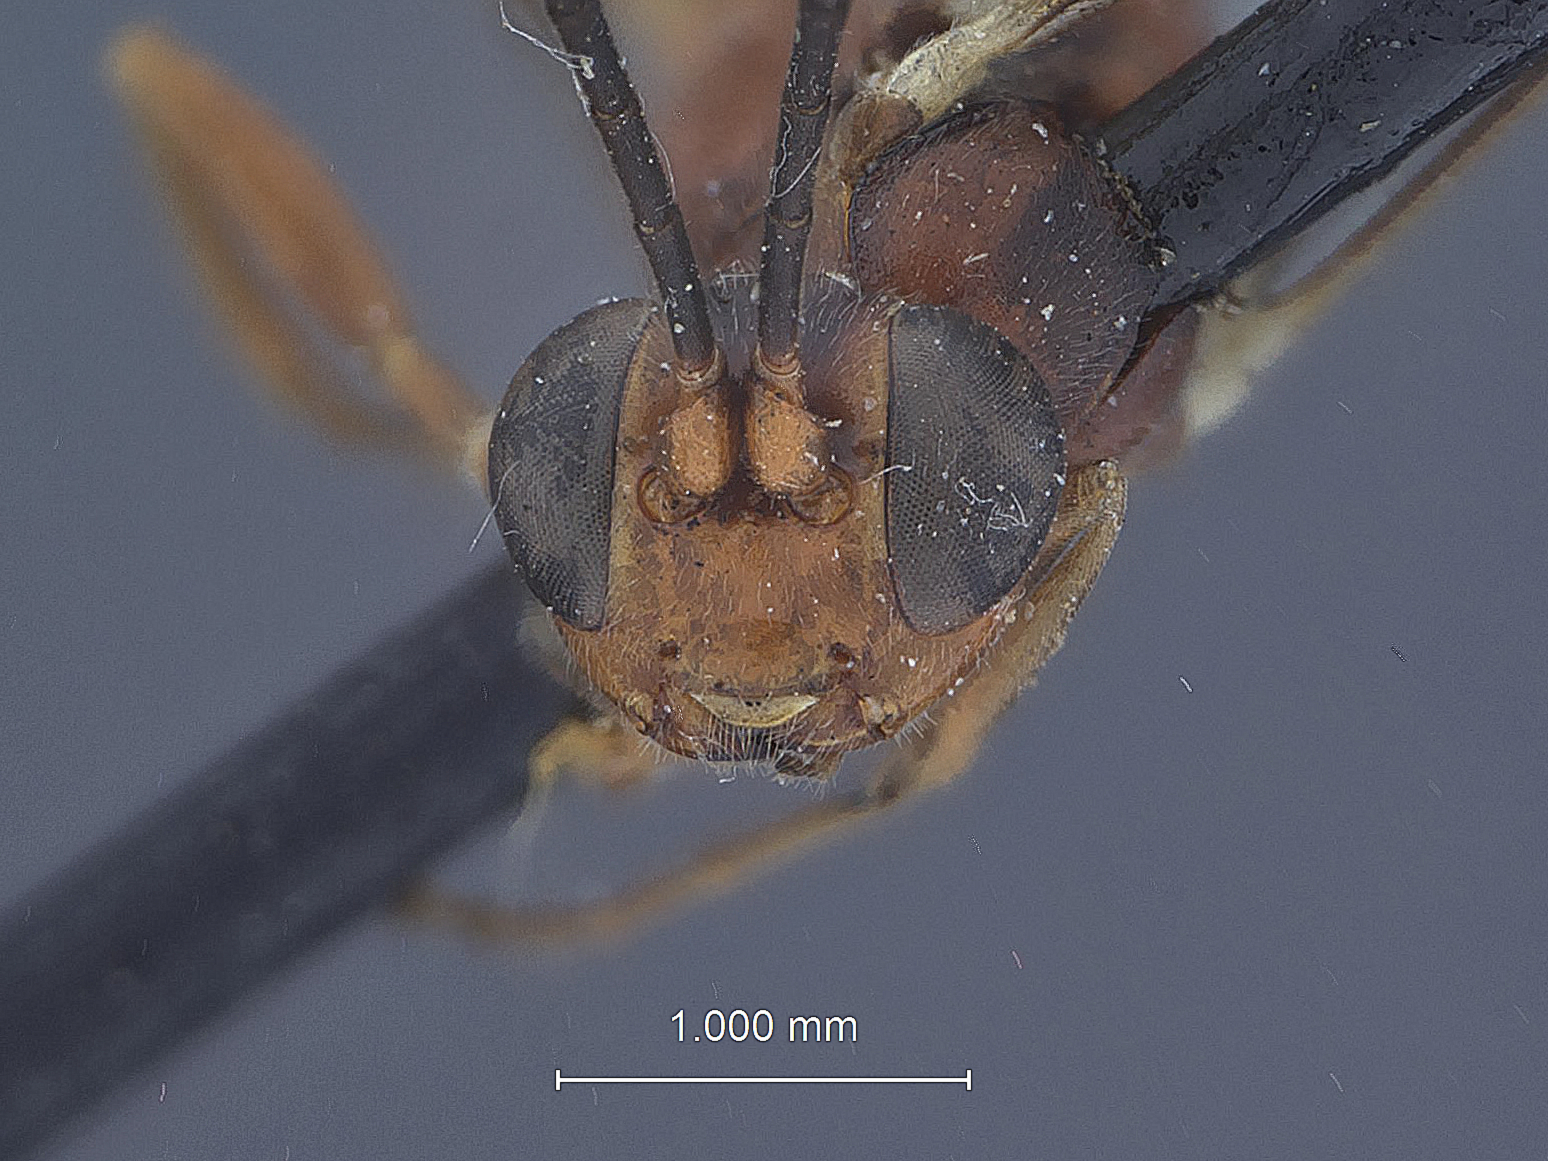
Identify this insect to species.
Javra rugata
